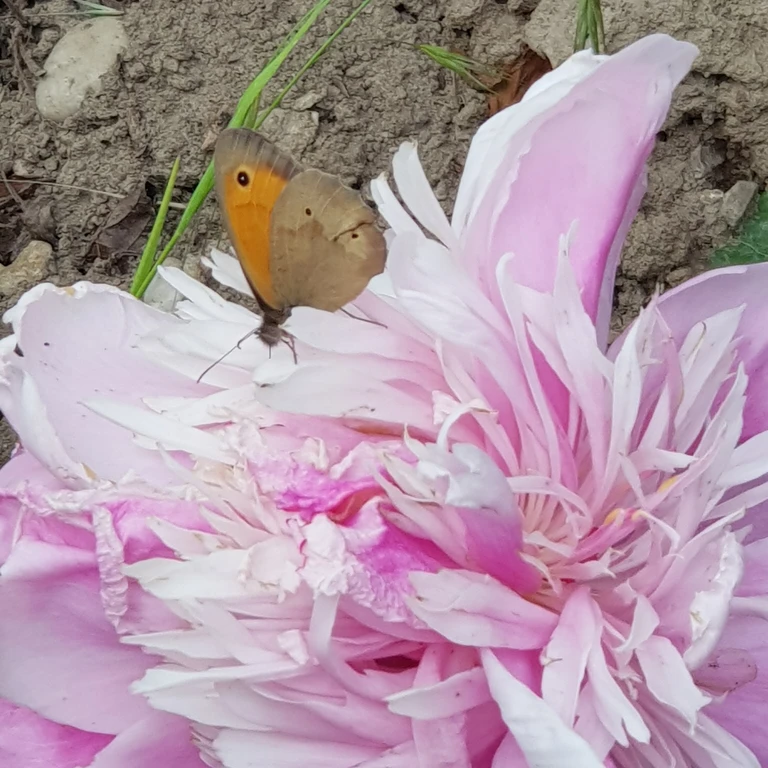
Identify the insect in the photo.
Maniola jurtina
